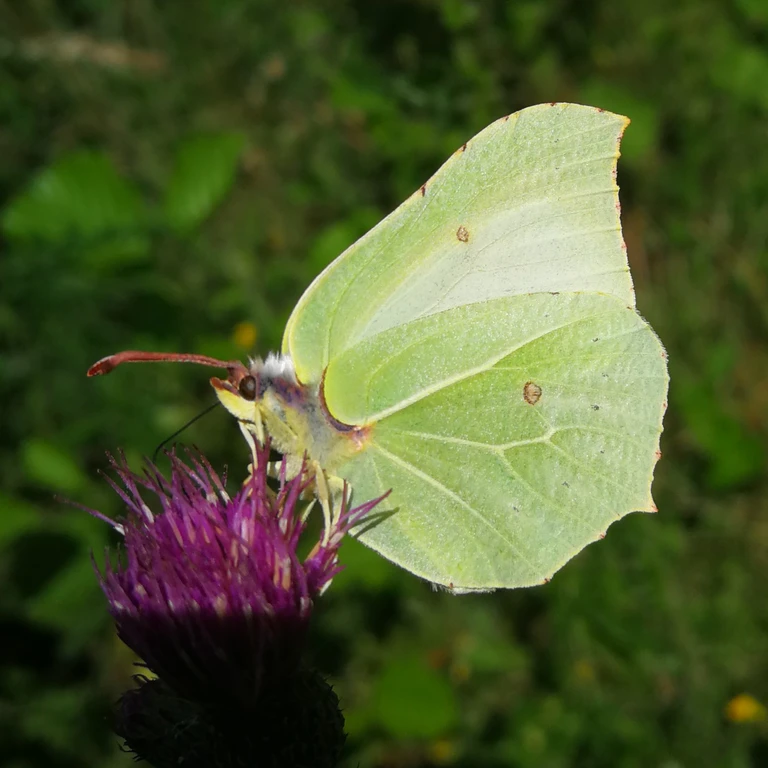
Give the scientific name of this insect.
Gonepteryx rhamni
